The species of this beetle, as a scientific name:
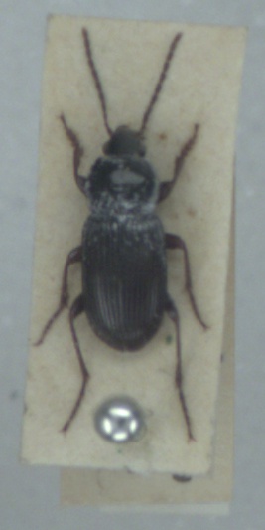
Pterostichus vernalis
